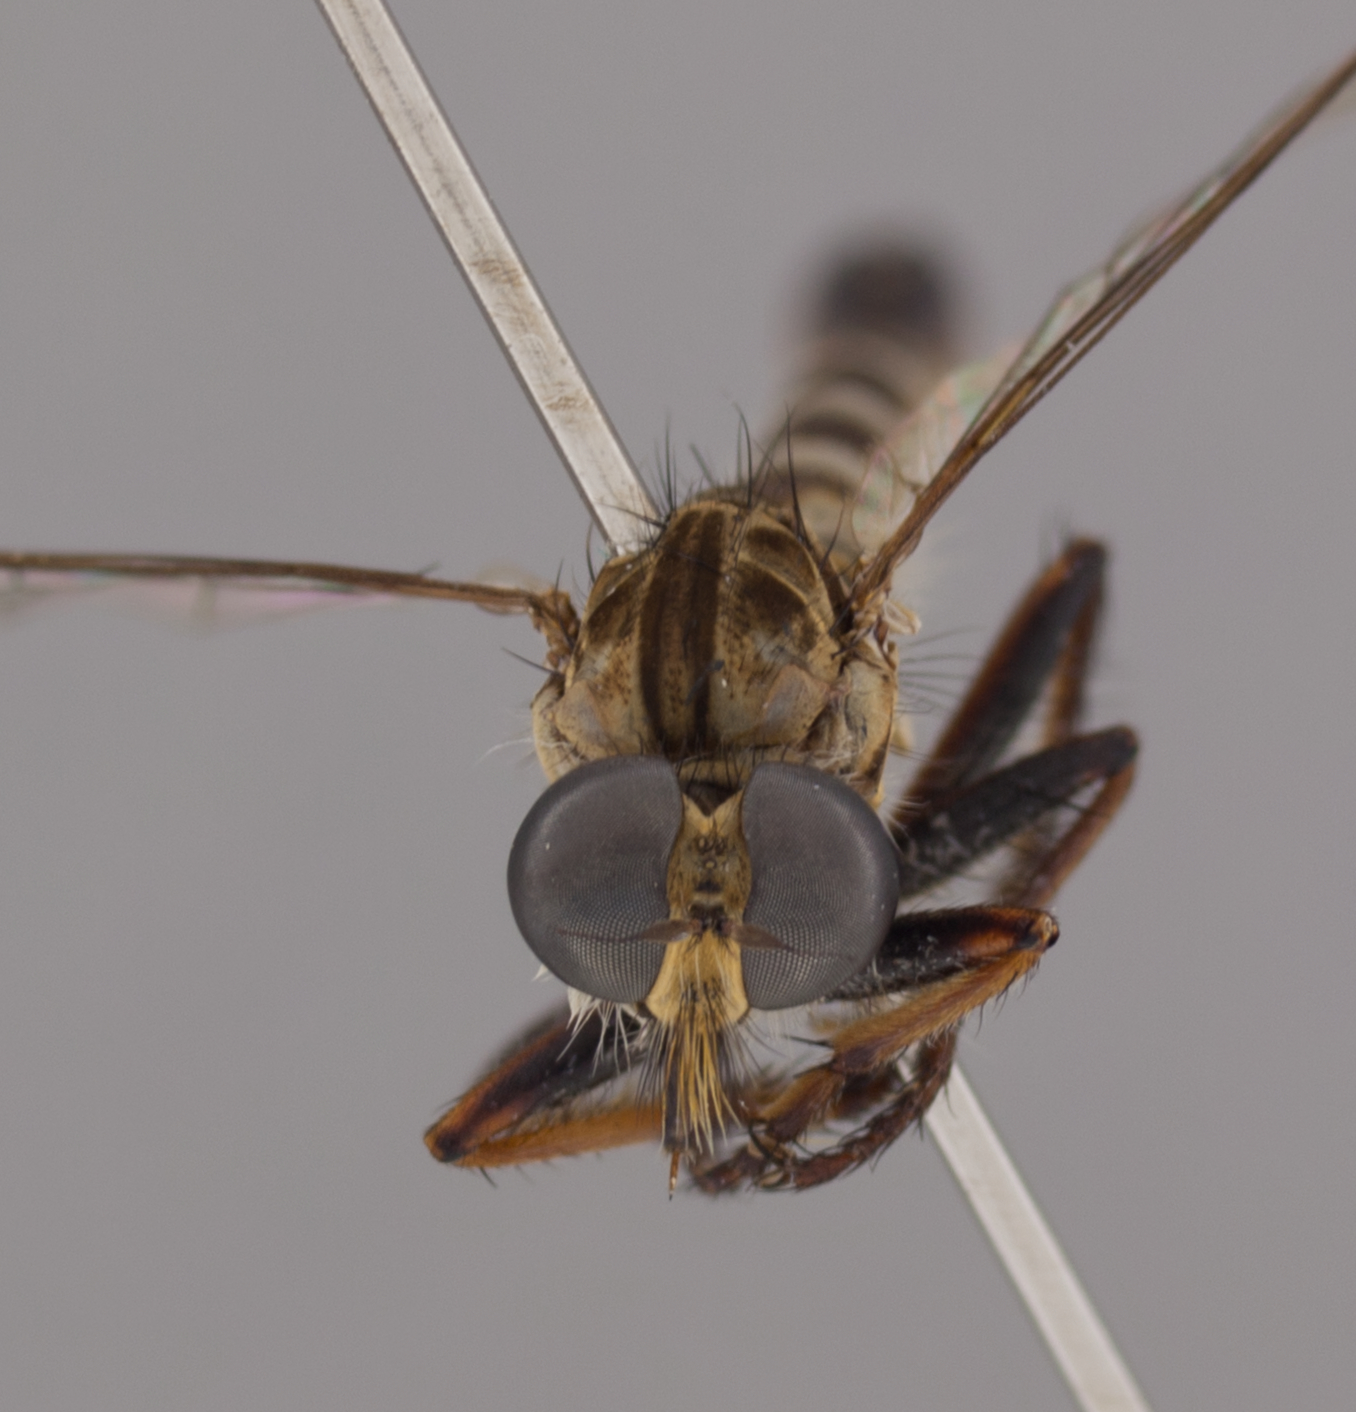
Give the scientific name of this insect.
Wilcoxius tumidus
